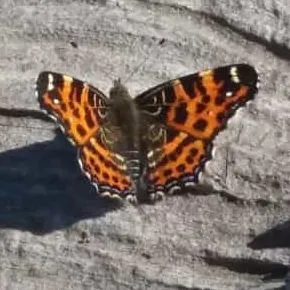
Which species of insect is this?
Araschnia levana
